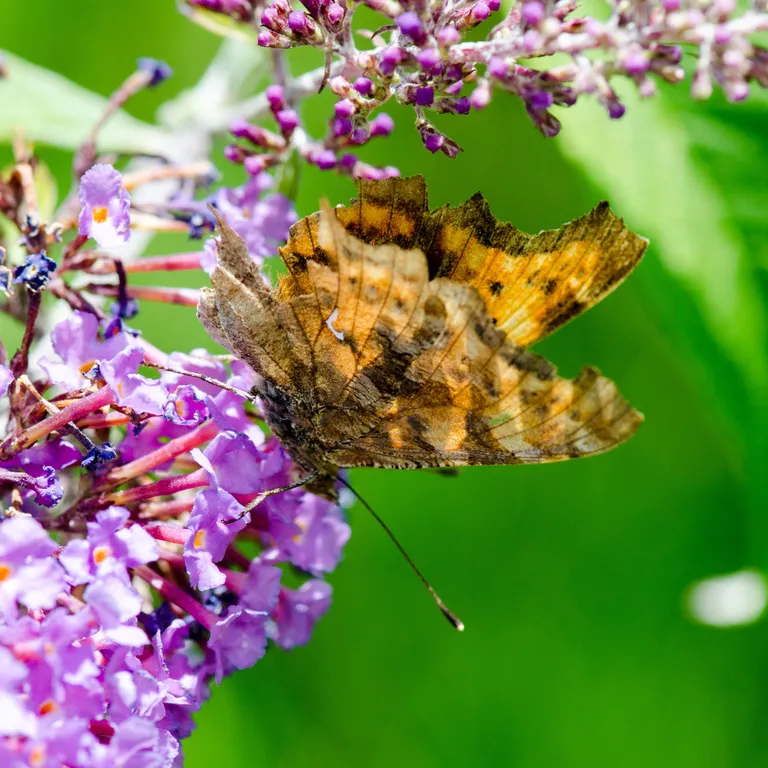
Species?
Polygonia c-album
